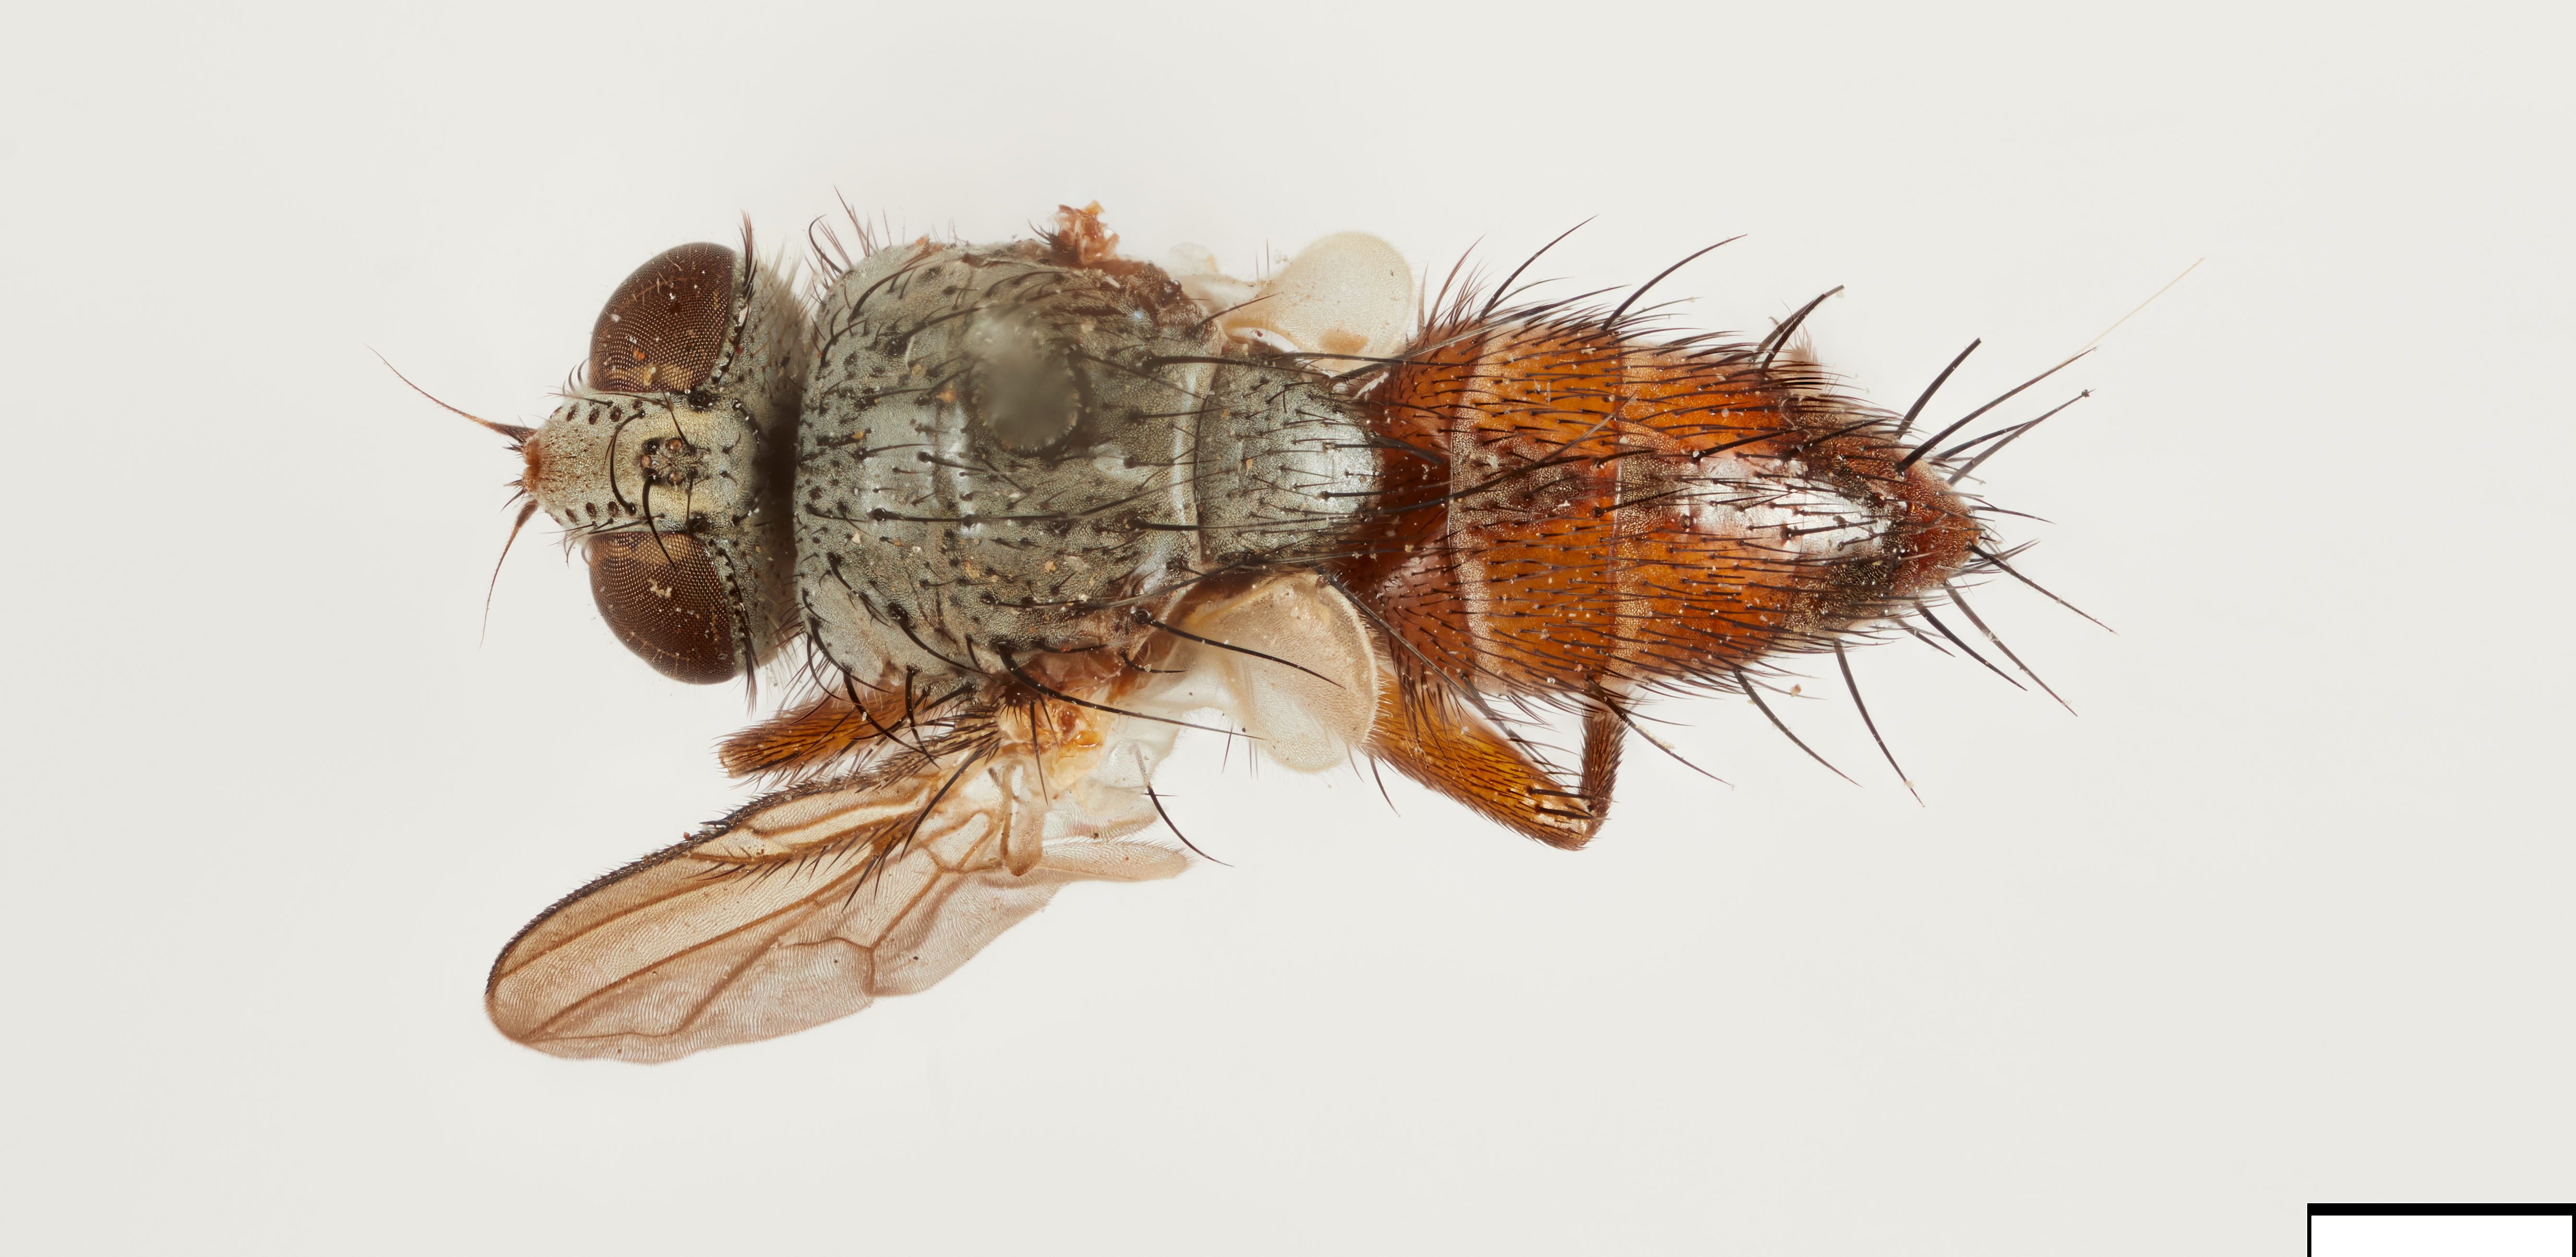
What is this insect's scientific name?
Chaetophlepsis townsendi
